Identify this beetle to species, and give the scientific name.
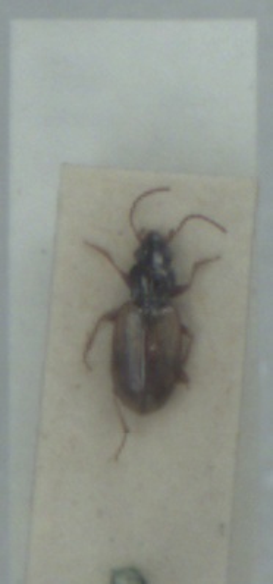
Bembidion ephippium
